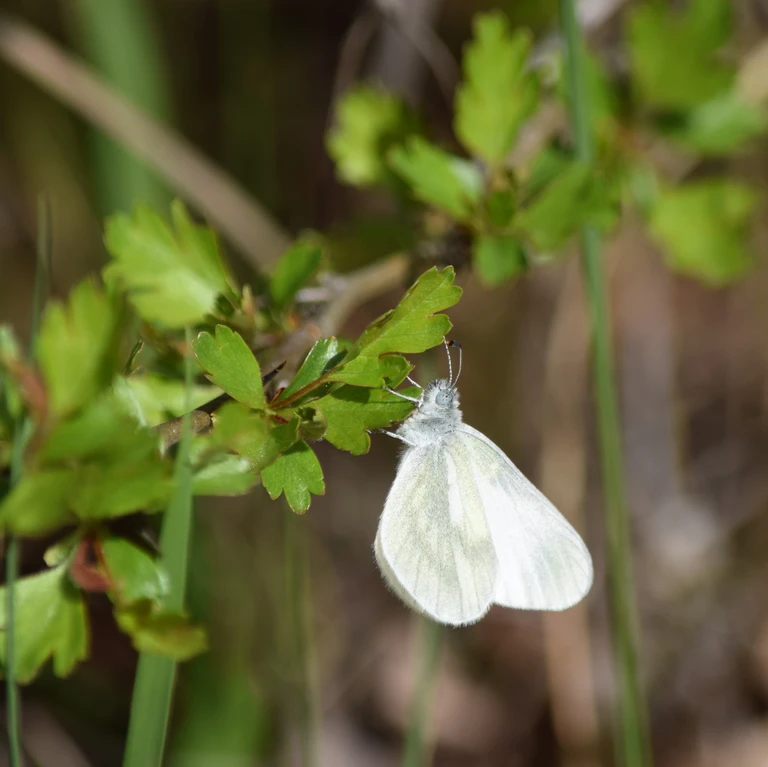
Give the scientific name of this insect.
Leptidea sinapis/juvernica
